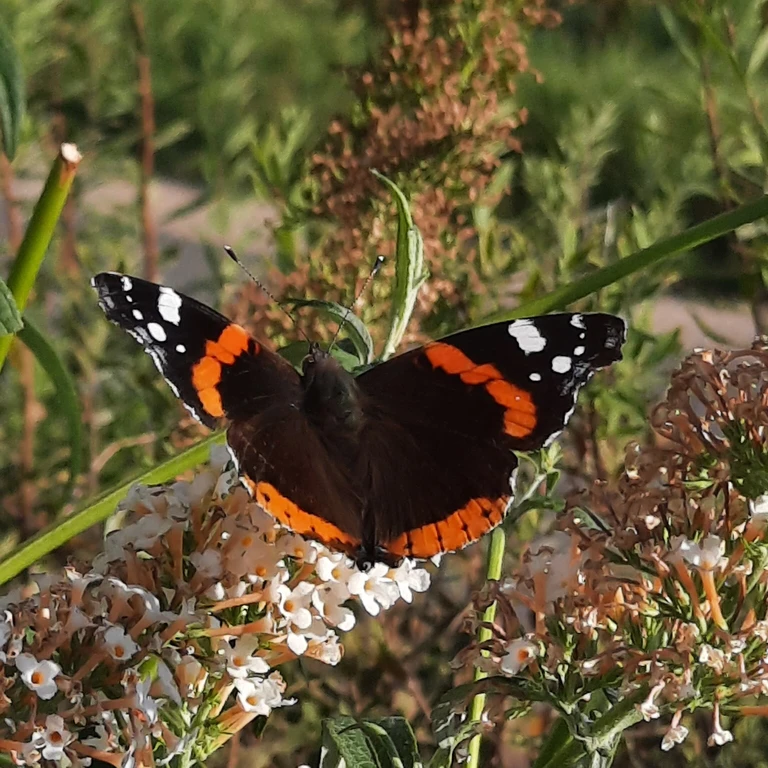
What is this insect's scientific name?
Vanessa atalanta
